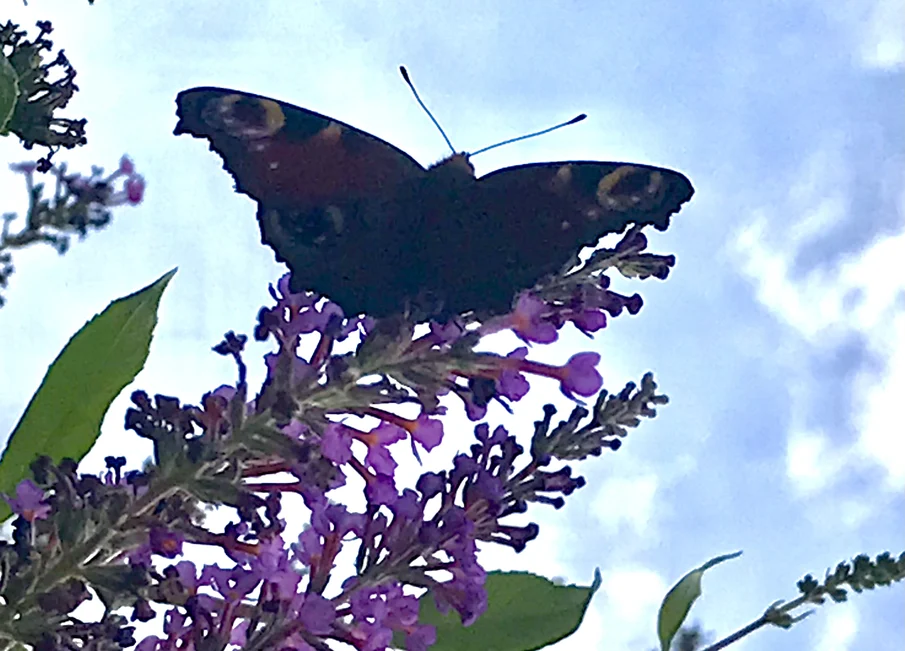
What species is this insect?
Aglais io
